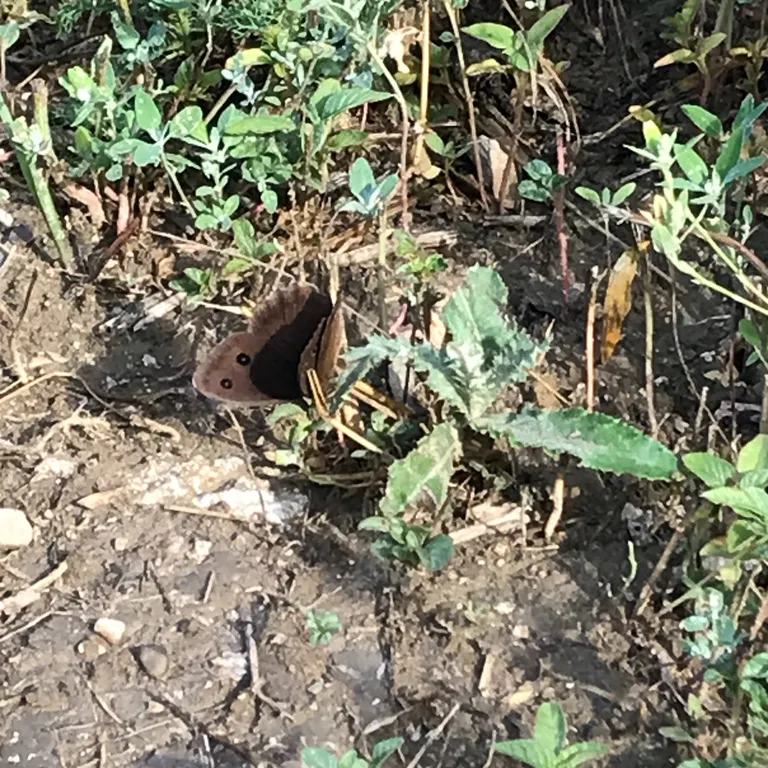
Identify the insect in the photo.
Minois dryas
